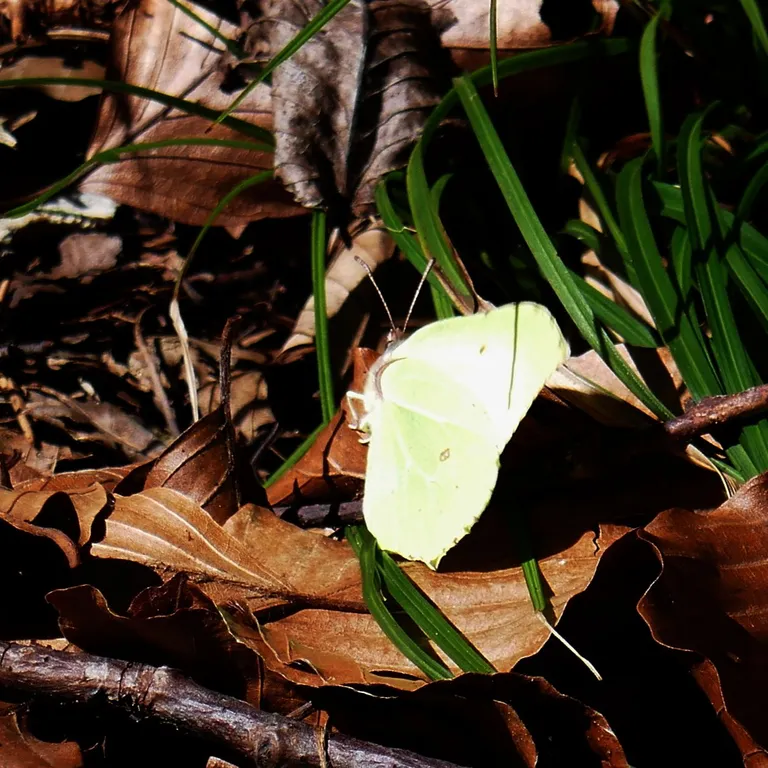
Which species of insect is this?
Gonepteryx rhamni
